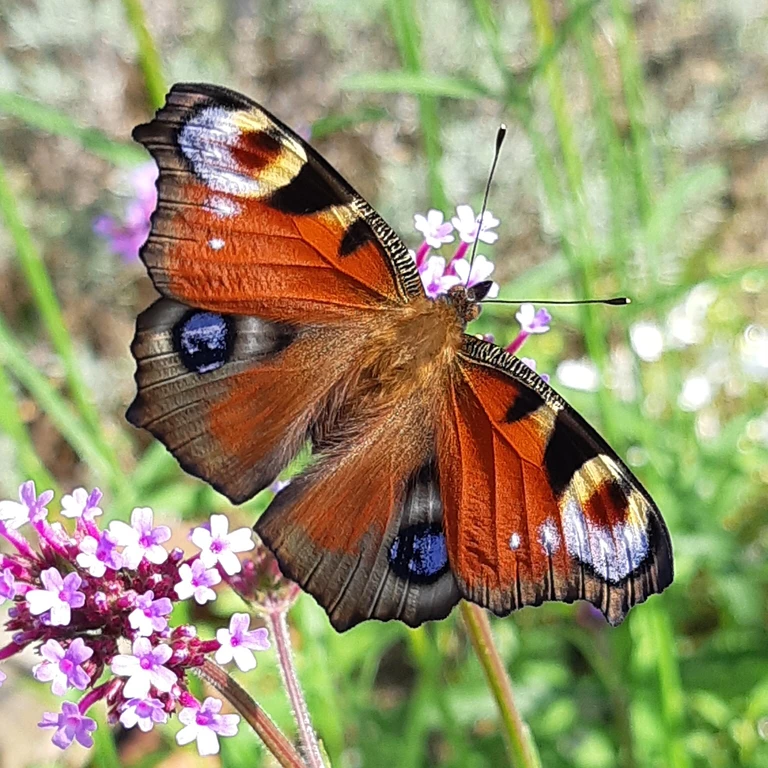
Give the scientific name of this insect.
Aglais io
